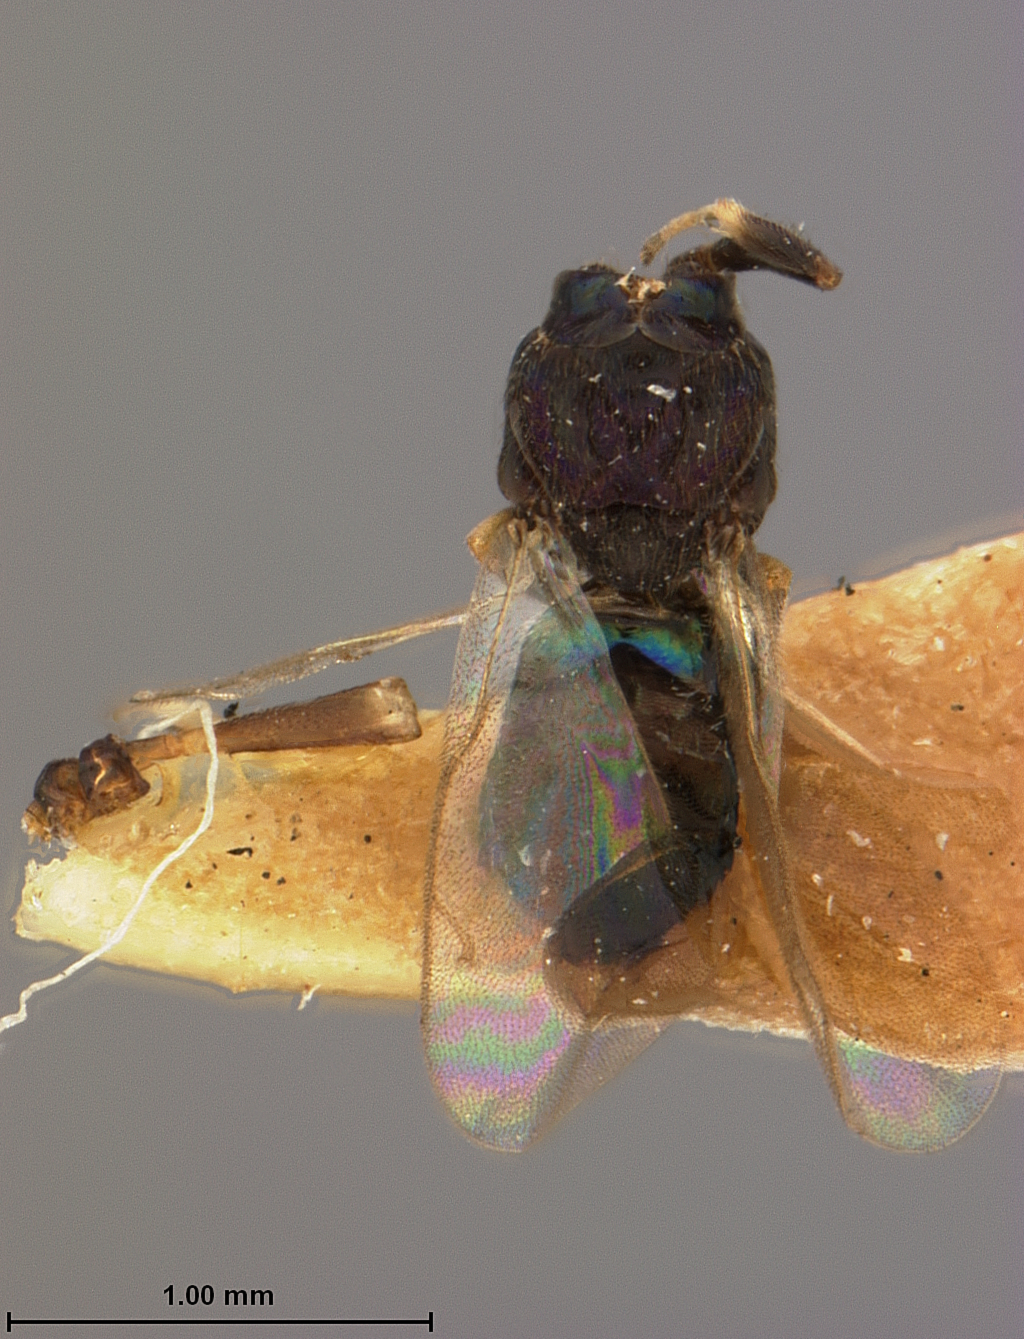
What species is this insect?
Eupelmus juglandis
